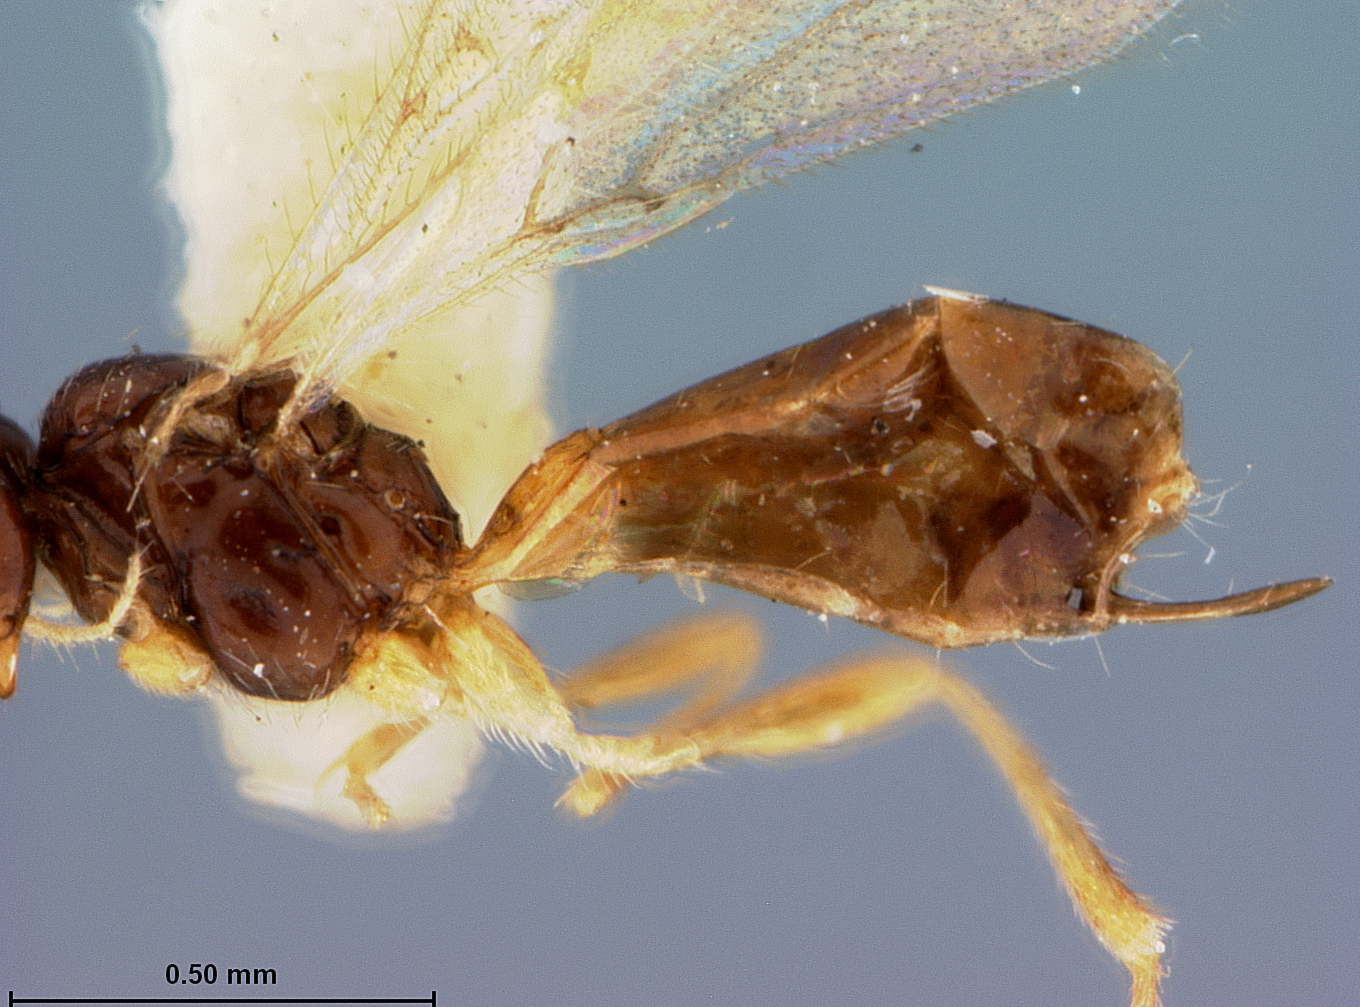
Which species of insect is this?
Aspilota smithi
